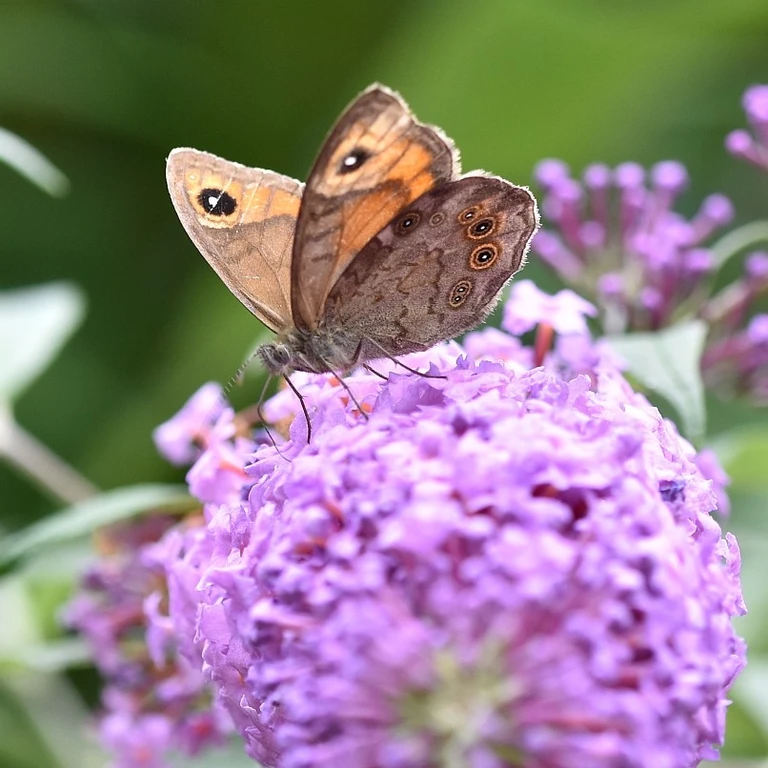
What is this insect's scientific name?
Lasiommata maera (also Pararge maera)
